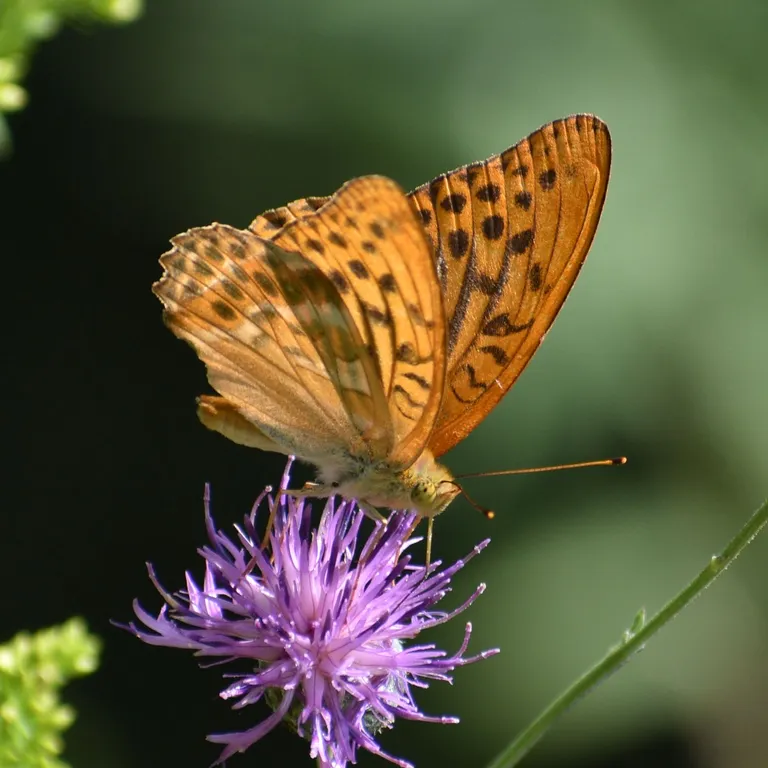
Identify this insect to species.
Argynnis paphia
